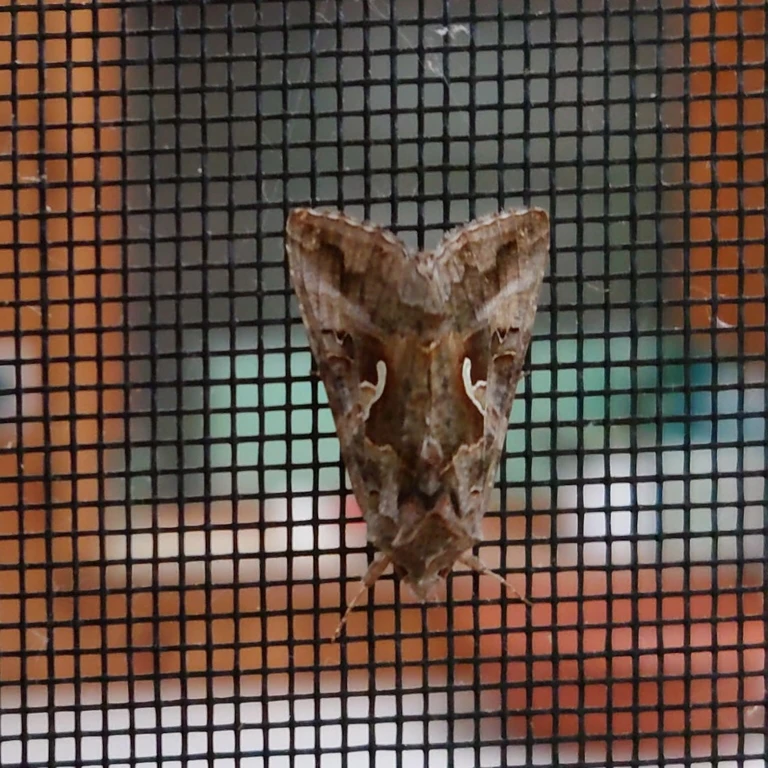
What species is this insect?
Autographa gamma
